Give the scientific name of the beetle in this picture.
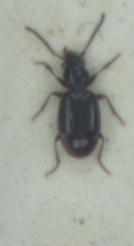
Bembidion doris
